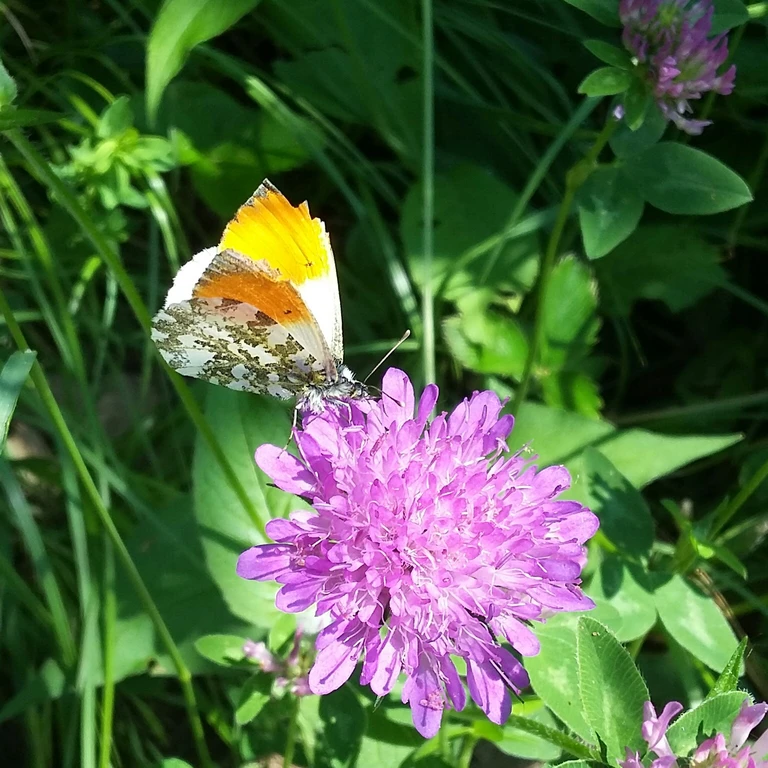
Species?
Anthocharis cardamines
